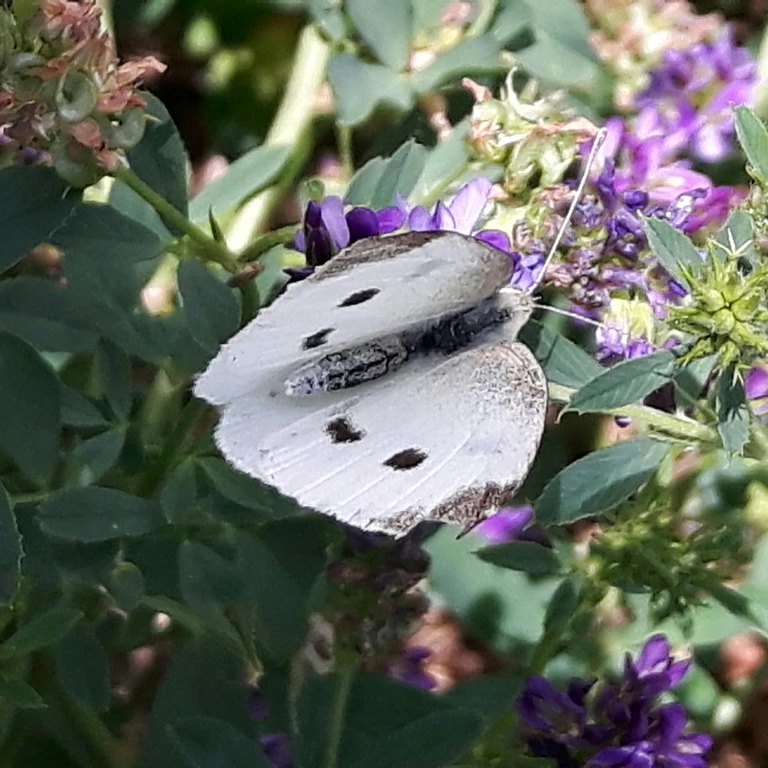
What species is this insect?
Pieris rapae
